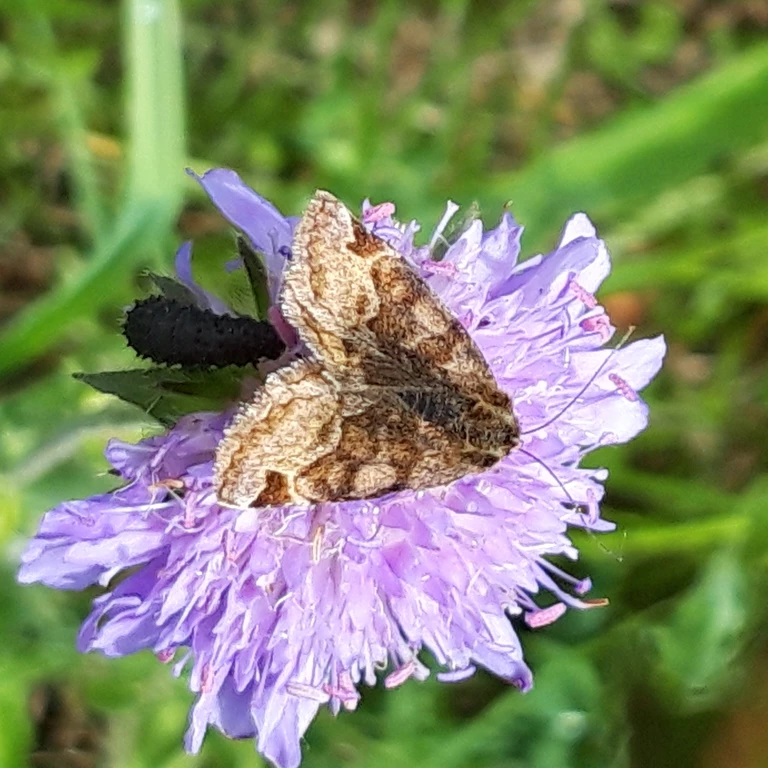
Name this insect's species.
Euclidia glyphica
